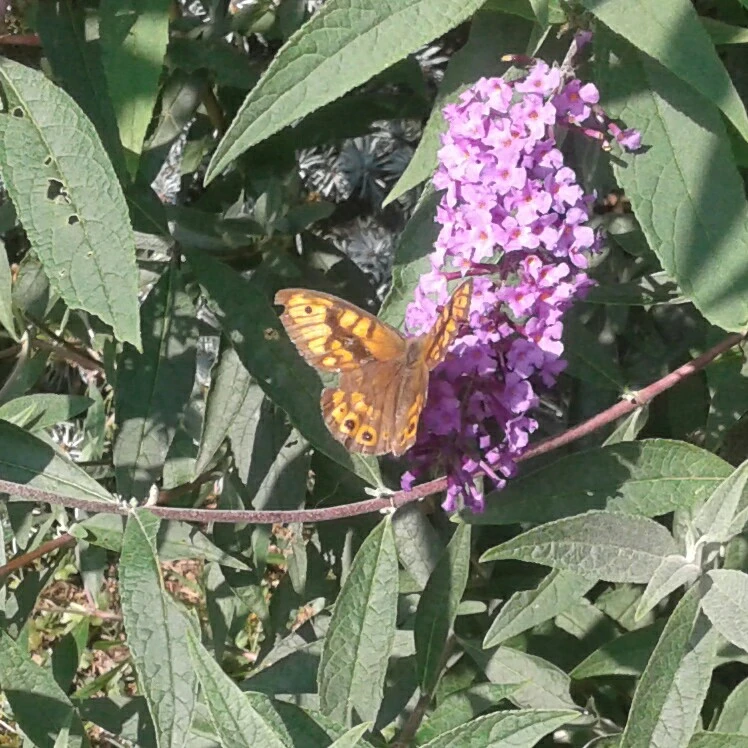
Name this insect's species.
Lasiommata megera (also Pararge megera)
